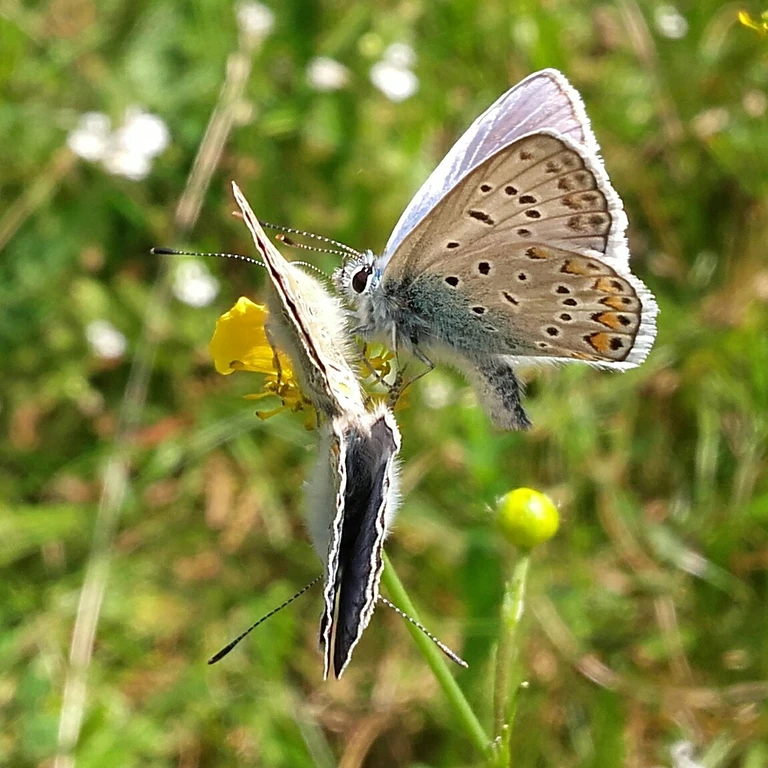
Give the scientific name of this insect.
Polyommatus icarus
